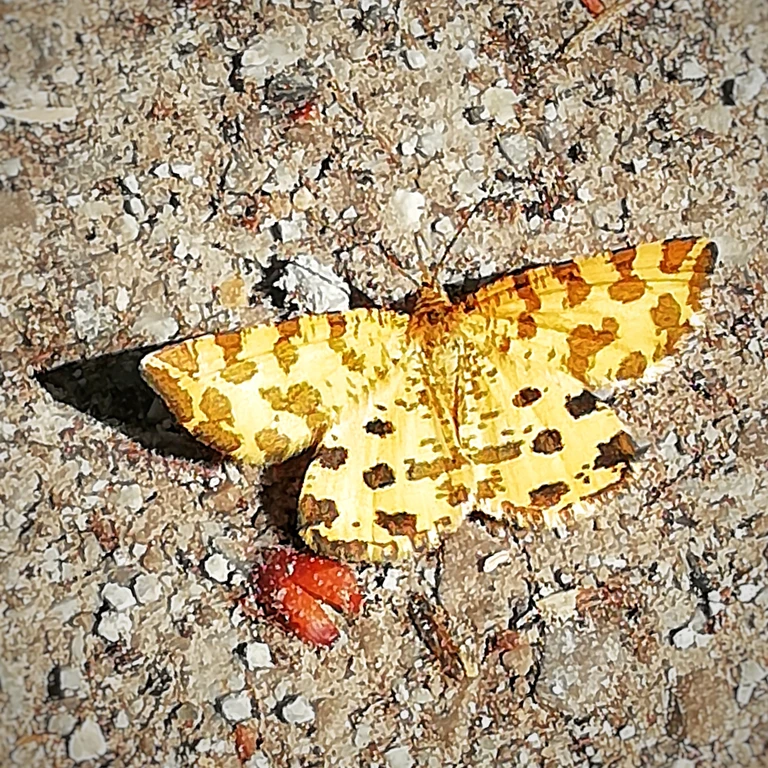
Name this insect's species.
Pseudopanthera macularia
